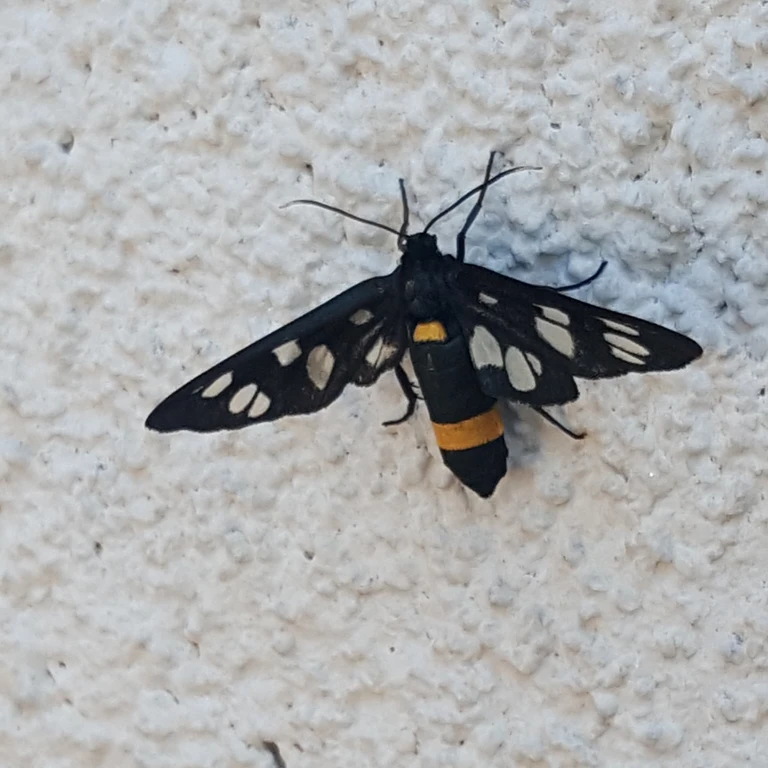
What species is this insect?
Amata phegea
